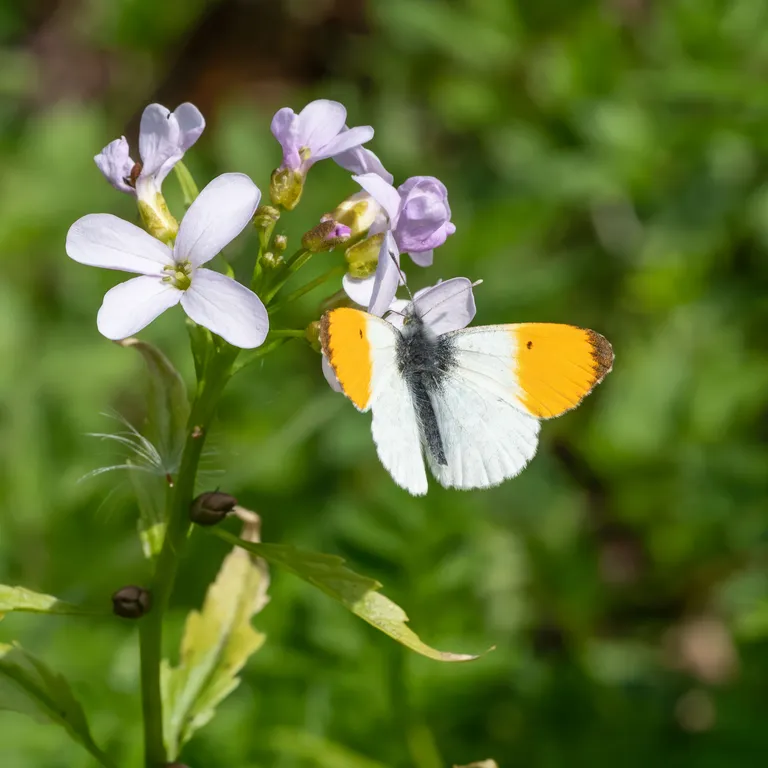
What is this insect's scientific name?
Anthocharis cardamines
